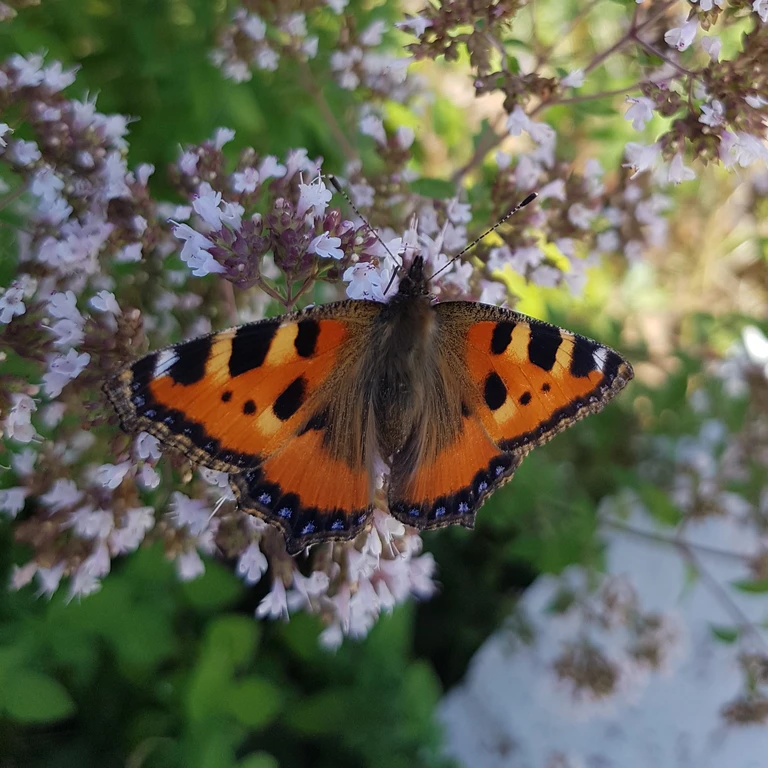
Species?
Aglais urticae
